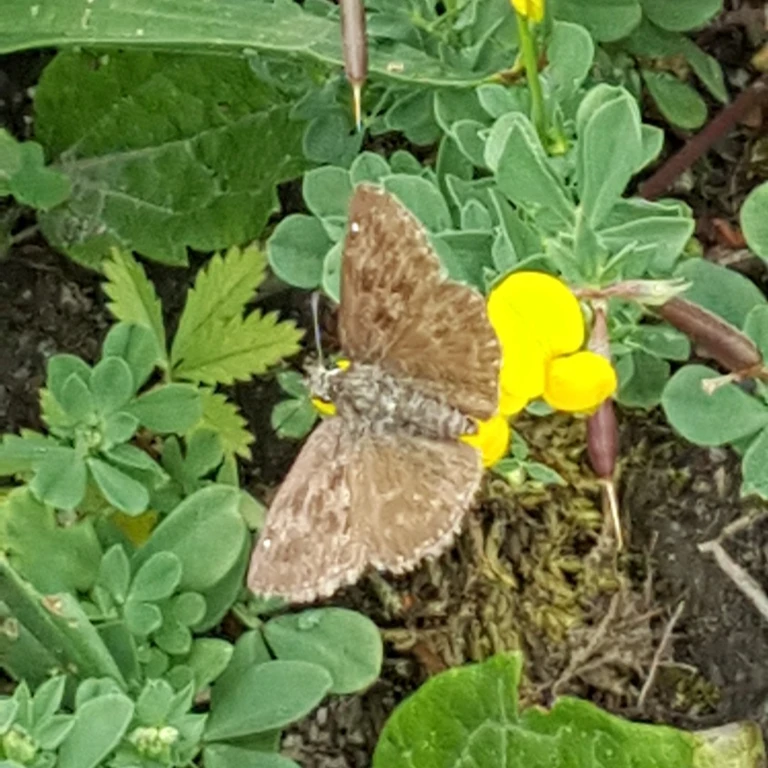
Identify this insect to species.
Erynnis tages
